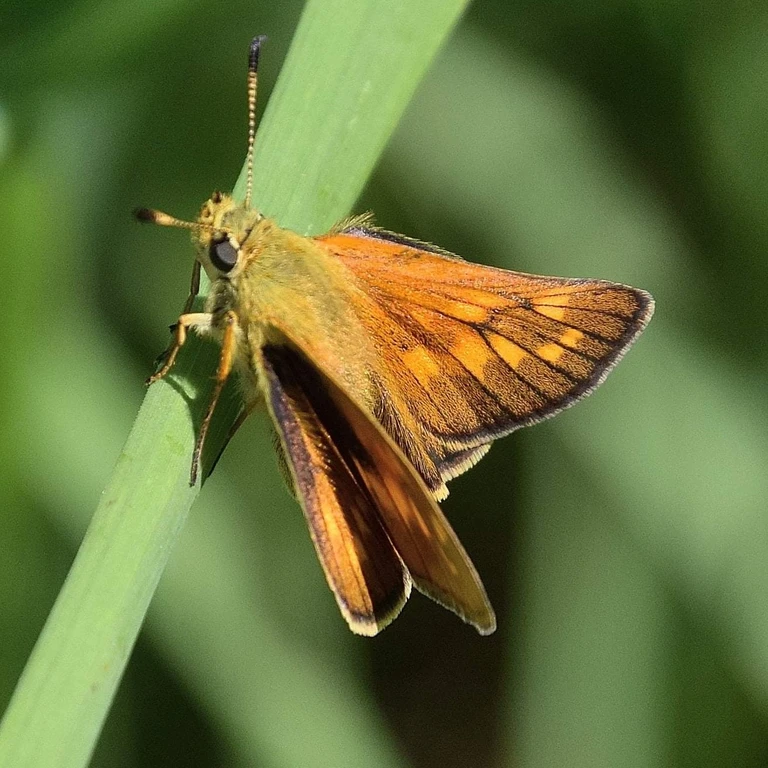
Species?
Ochlodes sylvanus (also Ochlodes venata)
